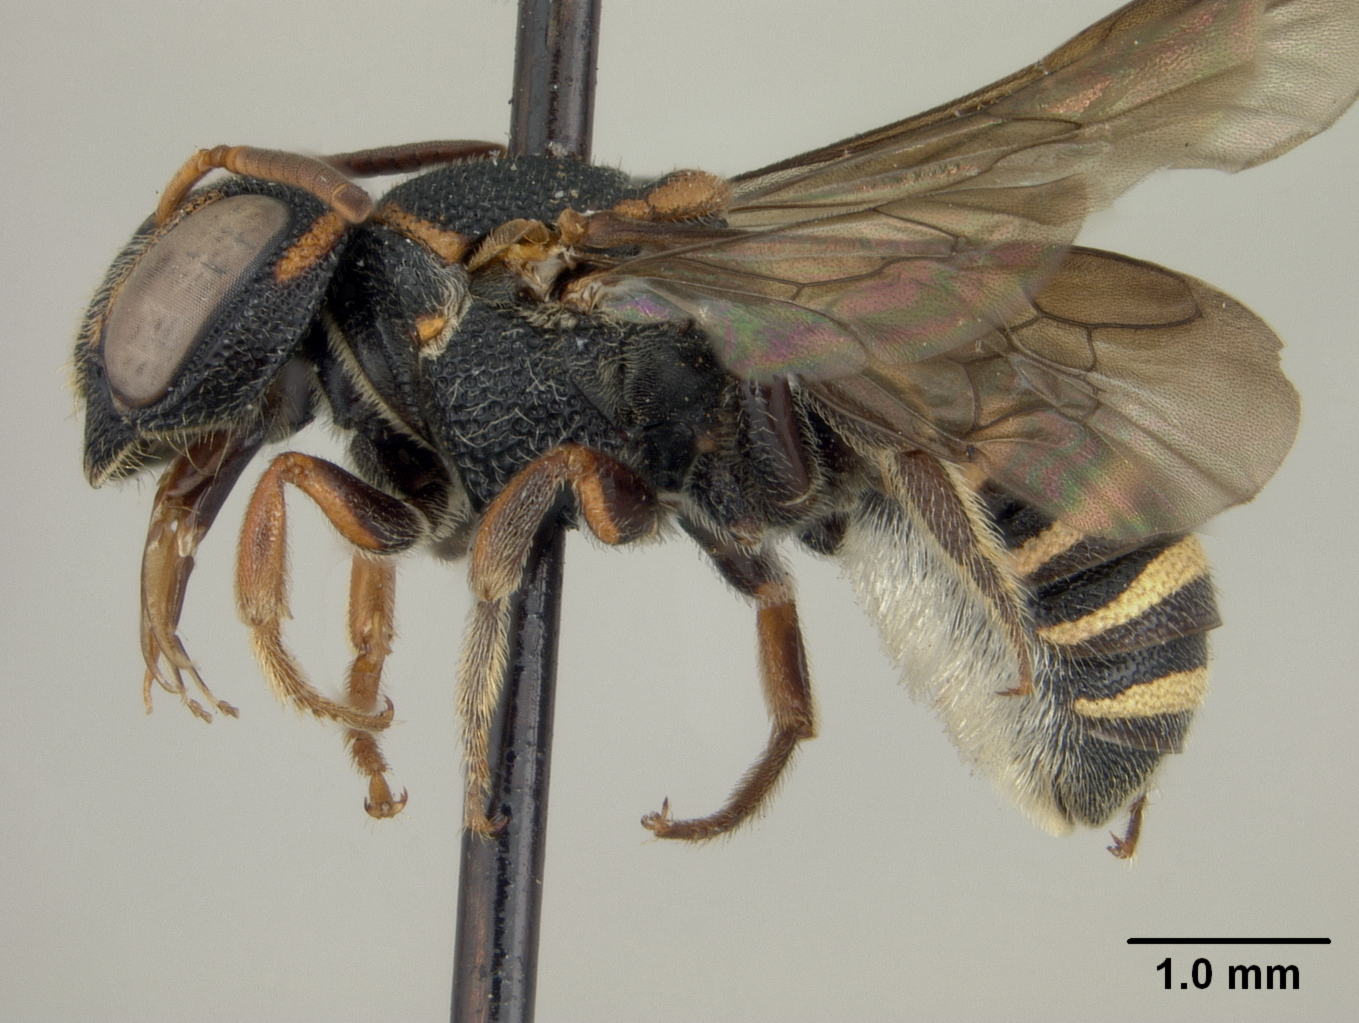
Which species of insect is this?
Dianthidium quadrimaculatum
